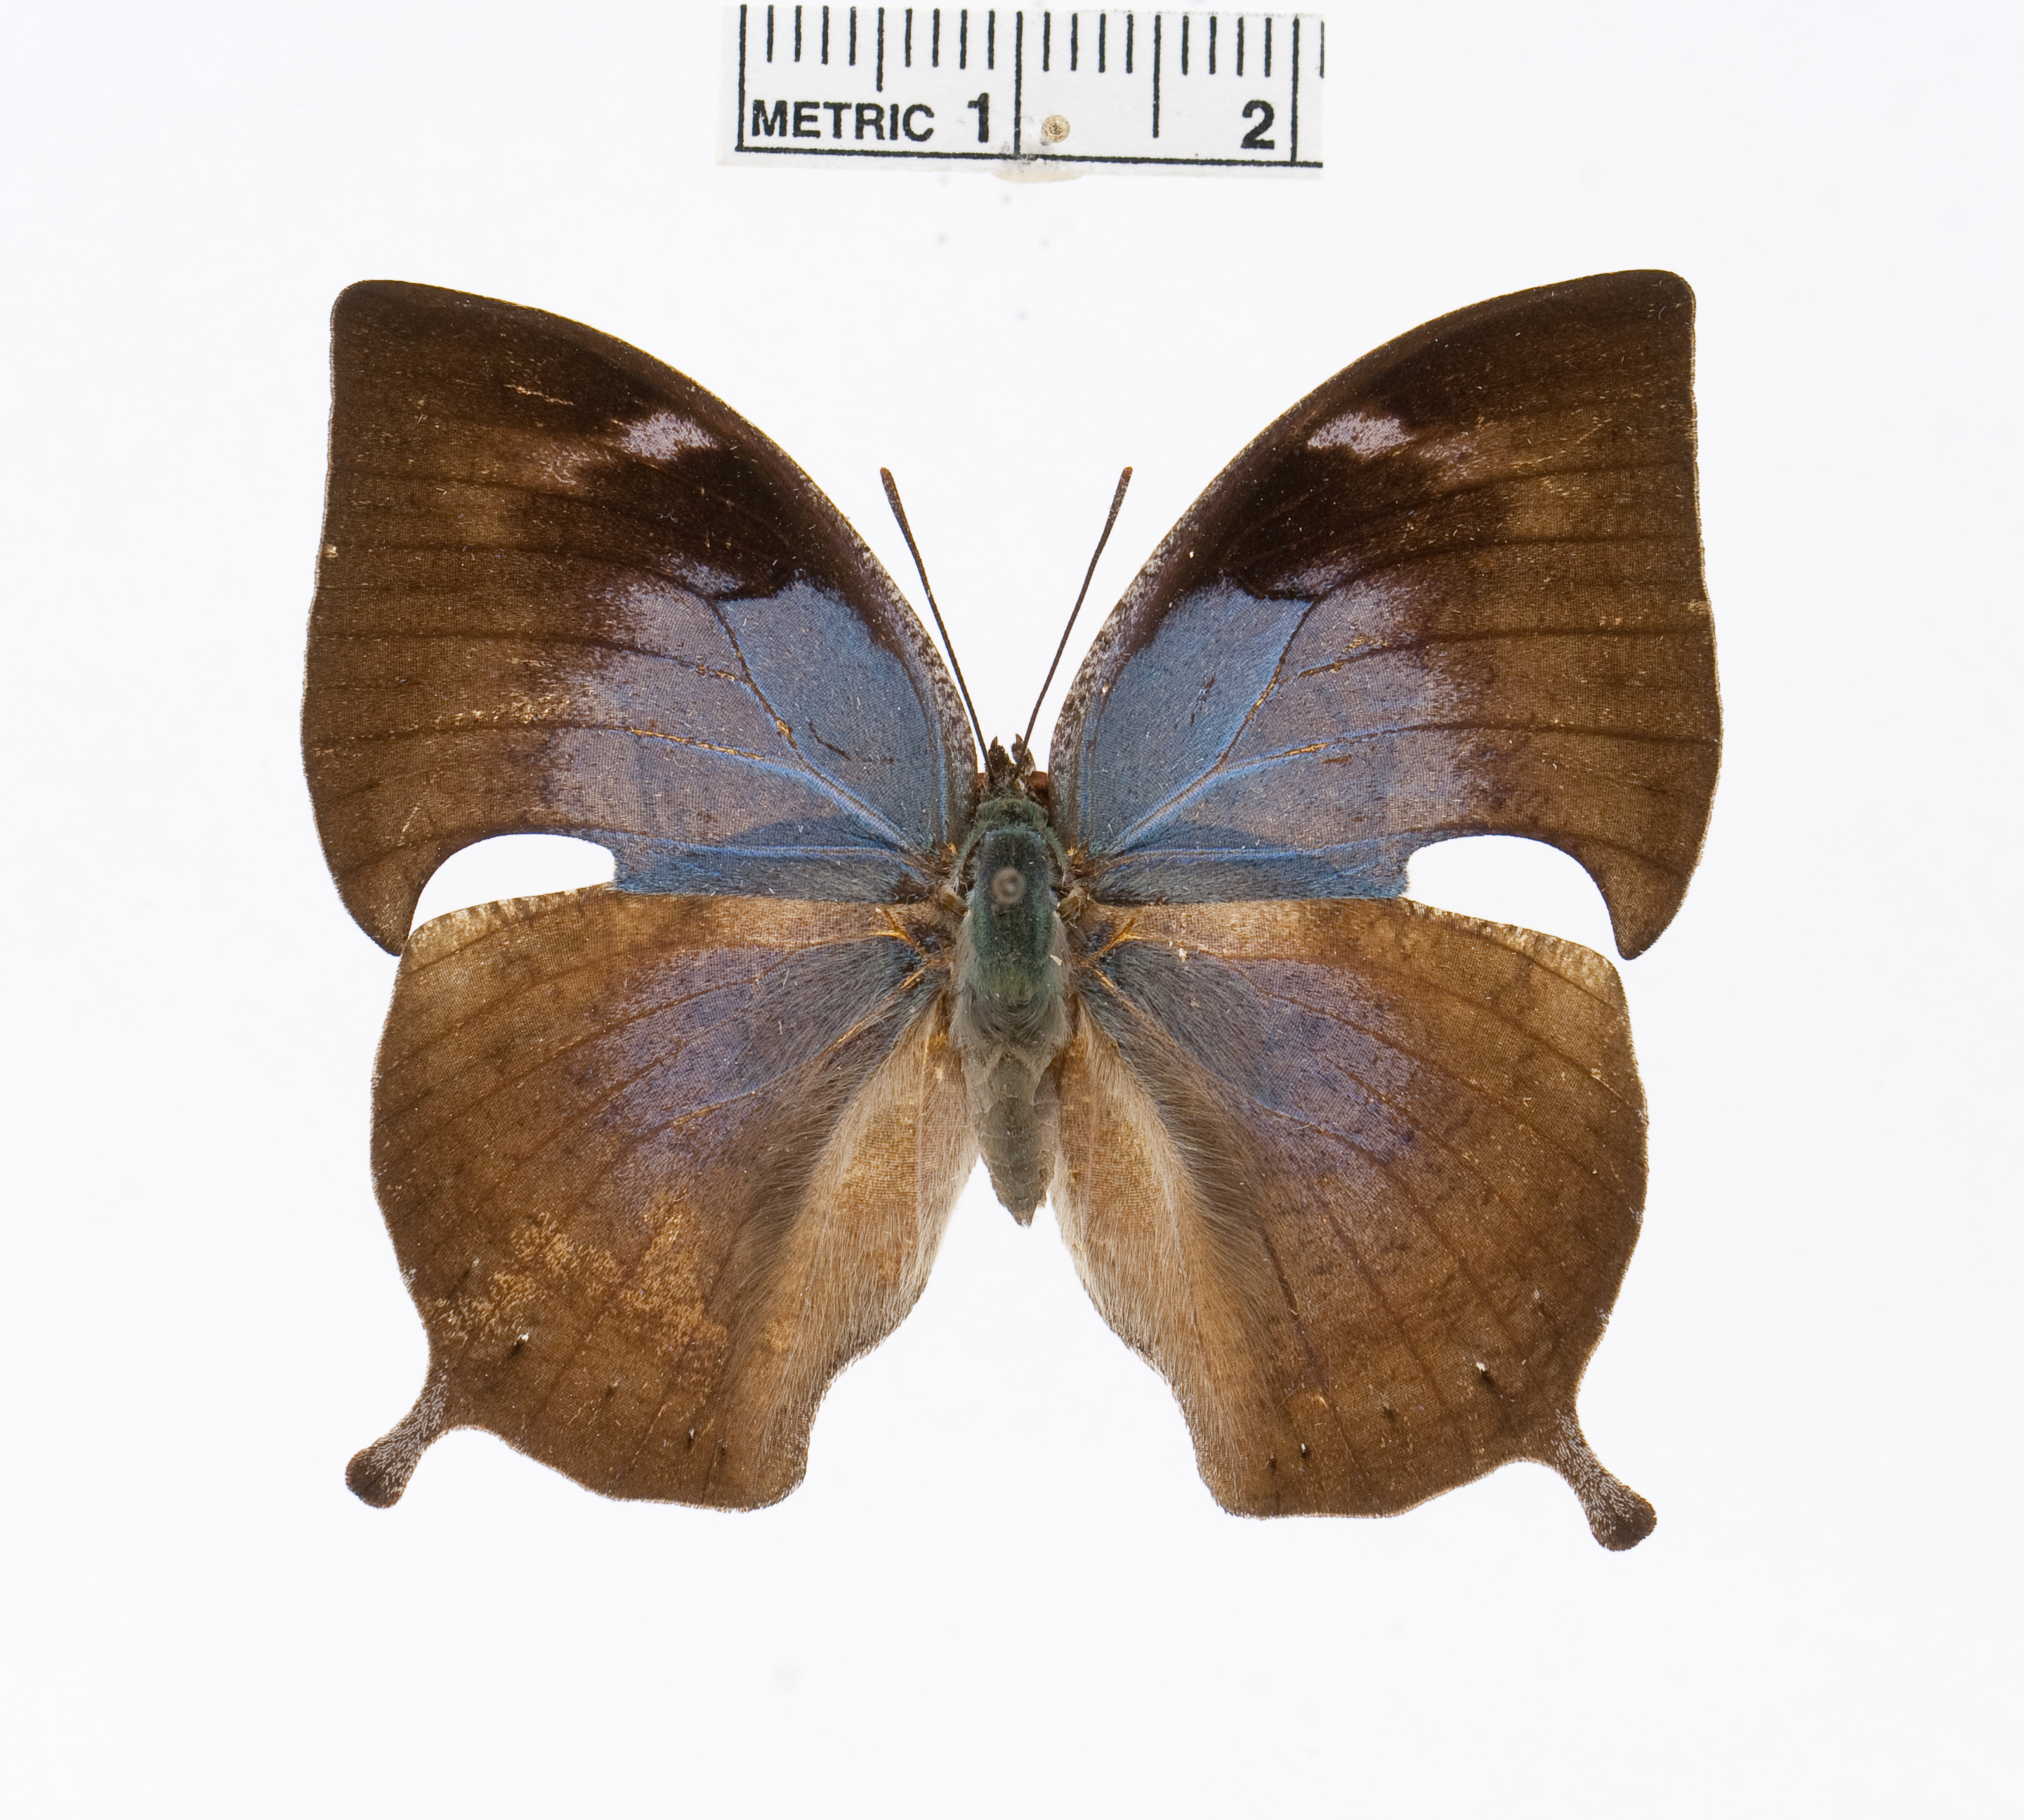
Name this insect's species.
Memphis oenomais
